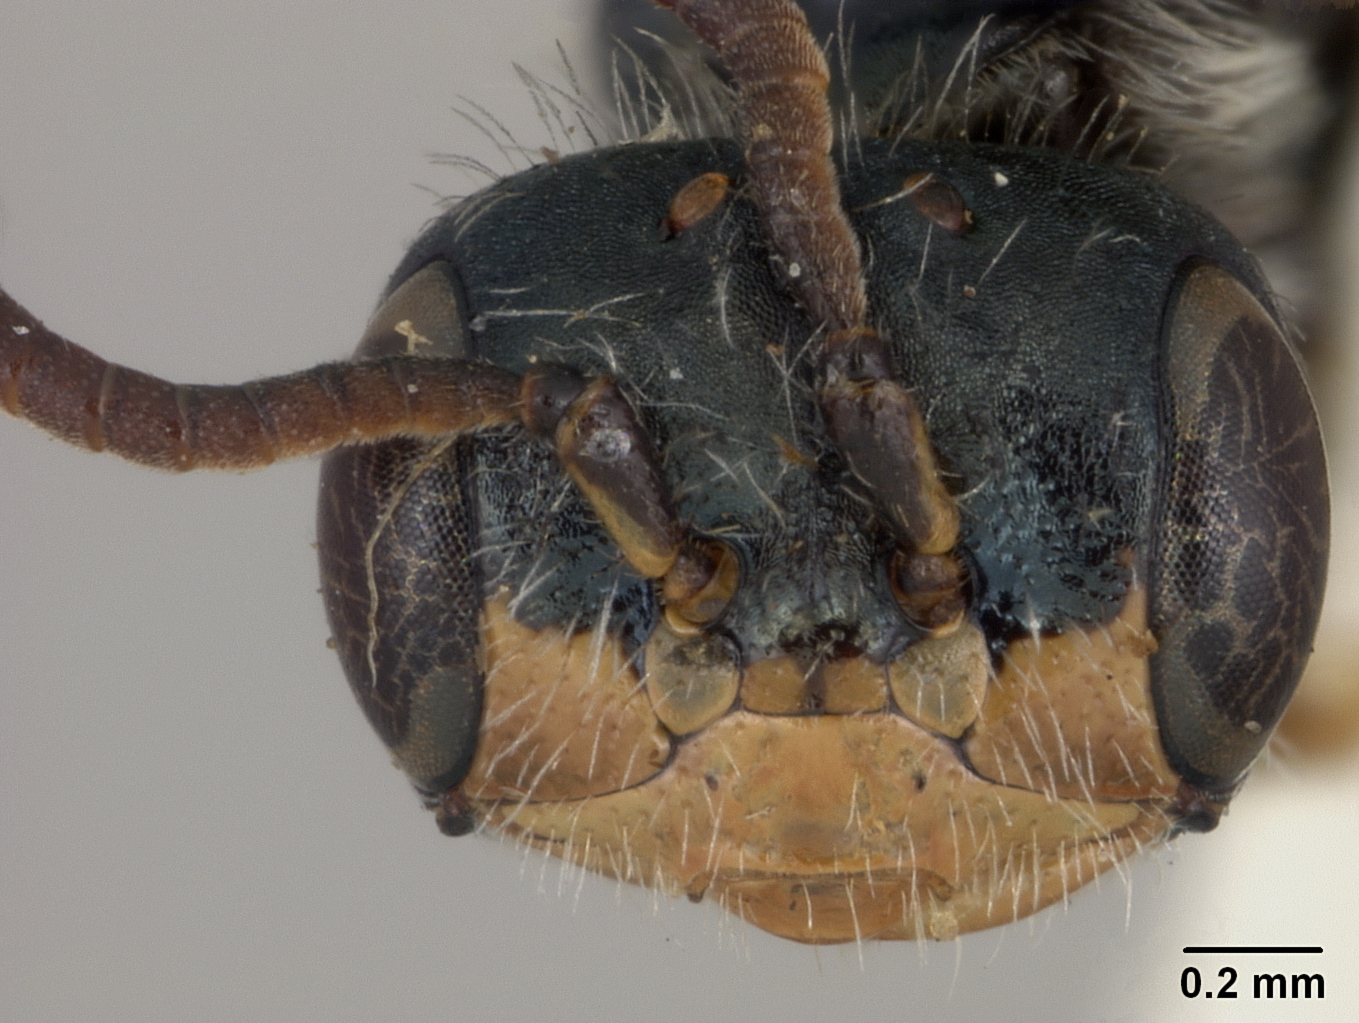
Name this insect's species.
Perdita nevadensis
